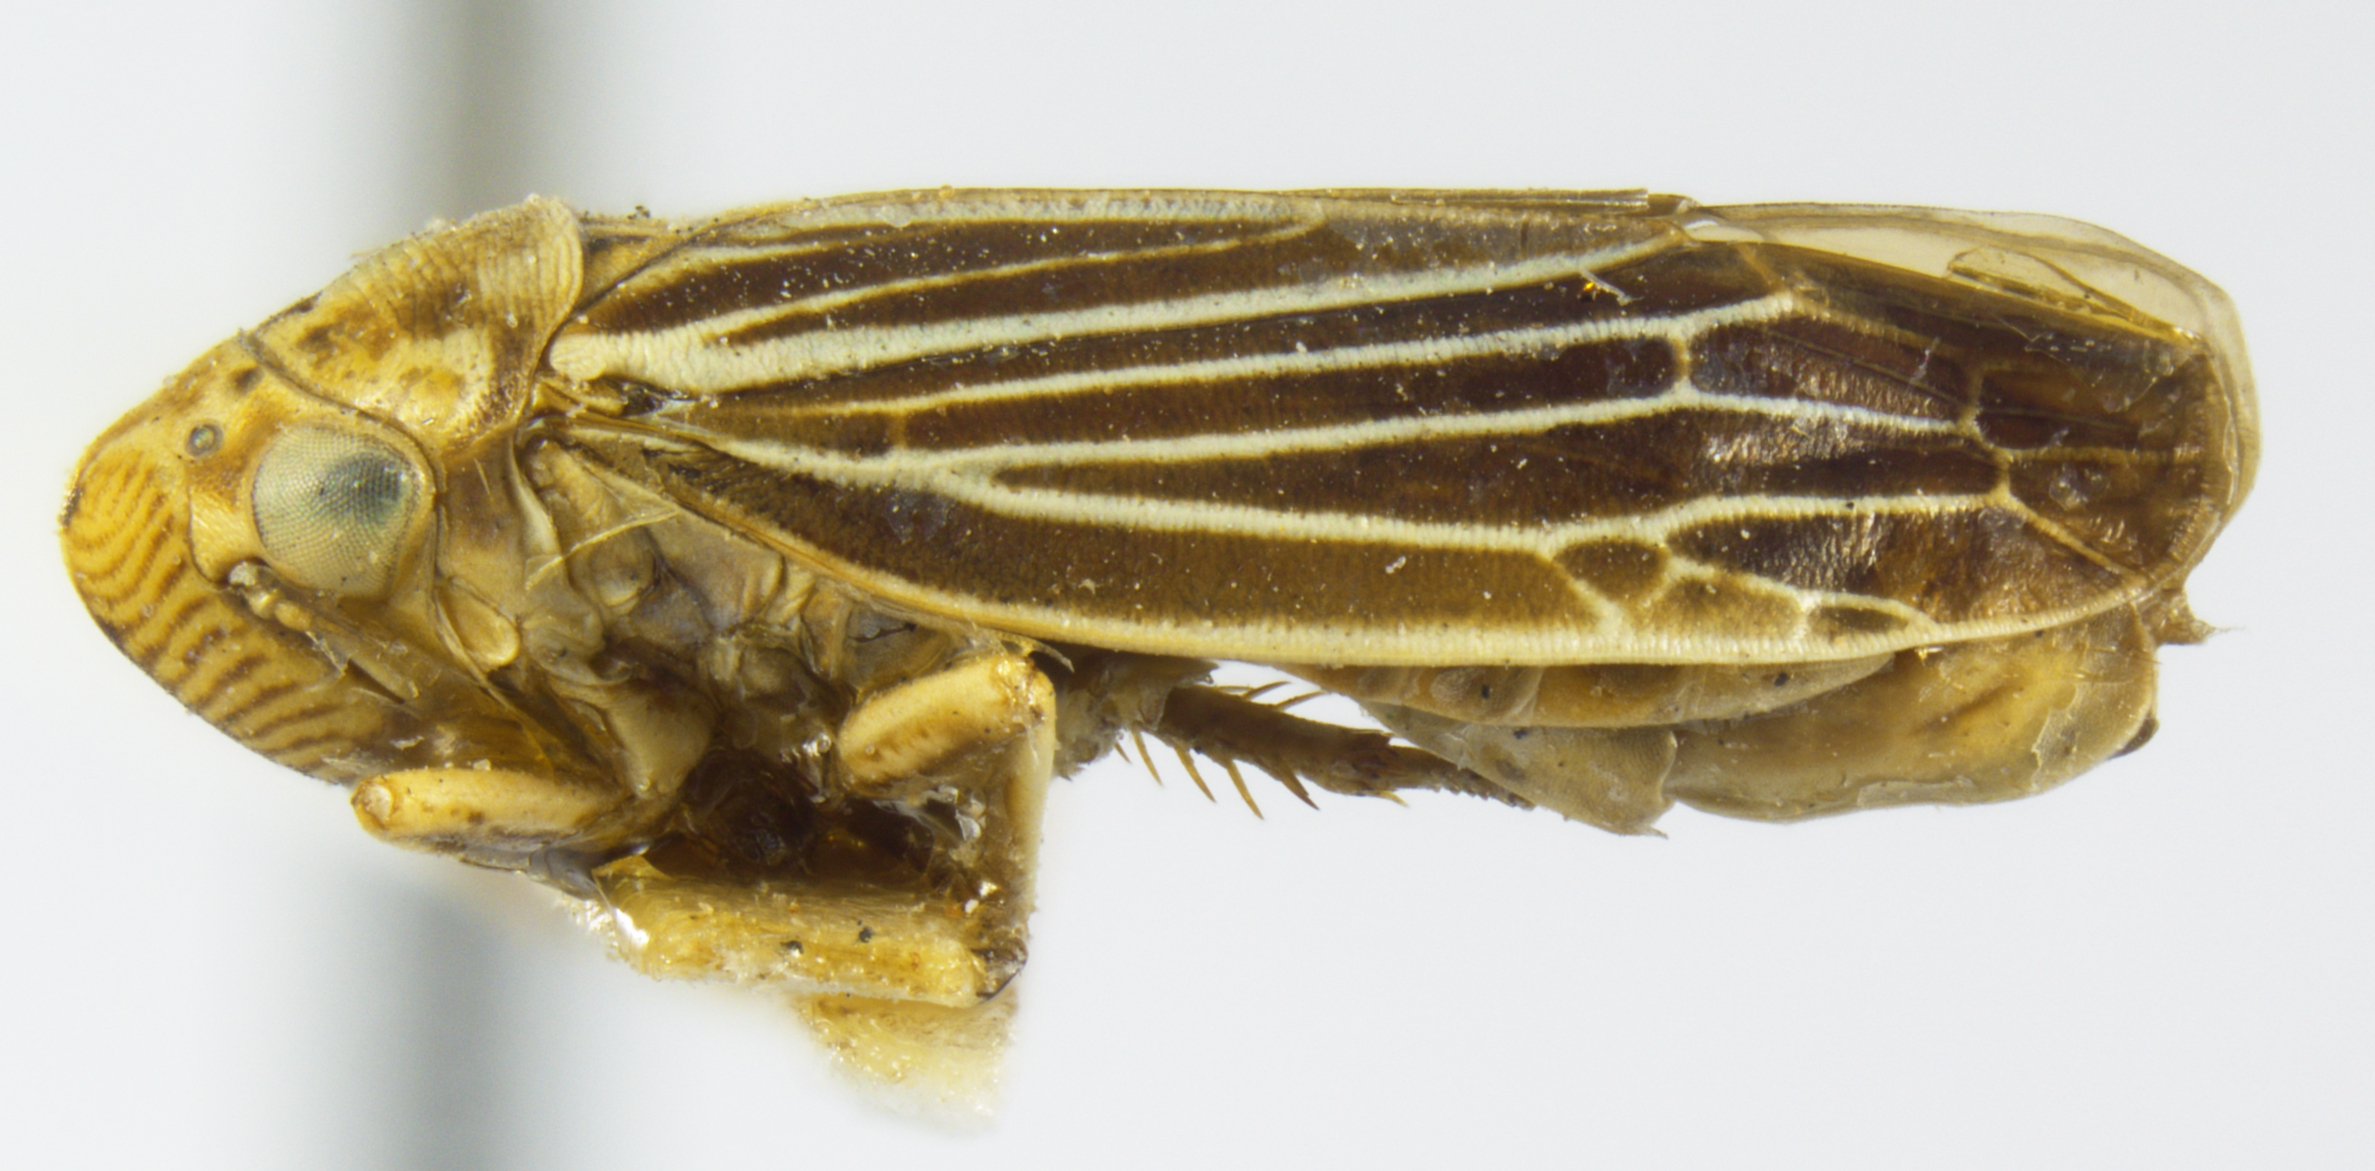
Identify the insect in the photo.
Cicadella taosa
